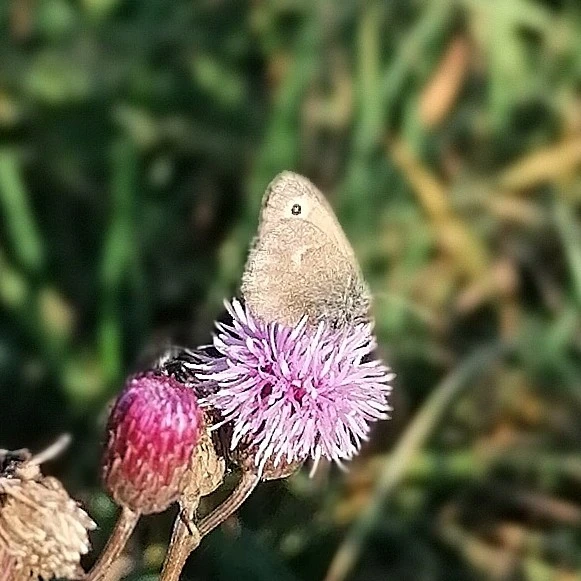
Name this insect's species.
Coenonympha pamphilus
